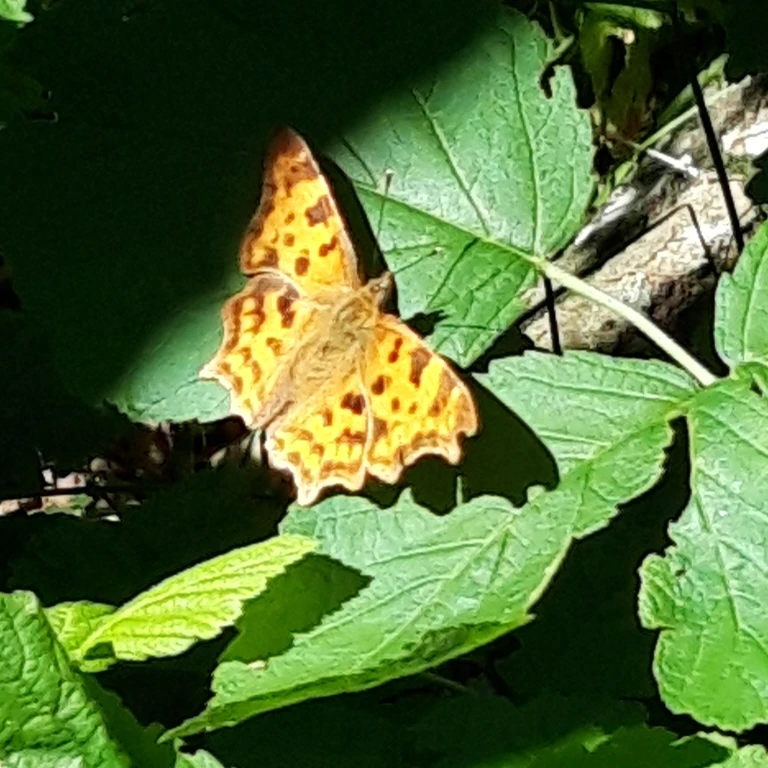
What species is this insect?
Polygonia c-album
